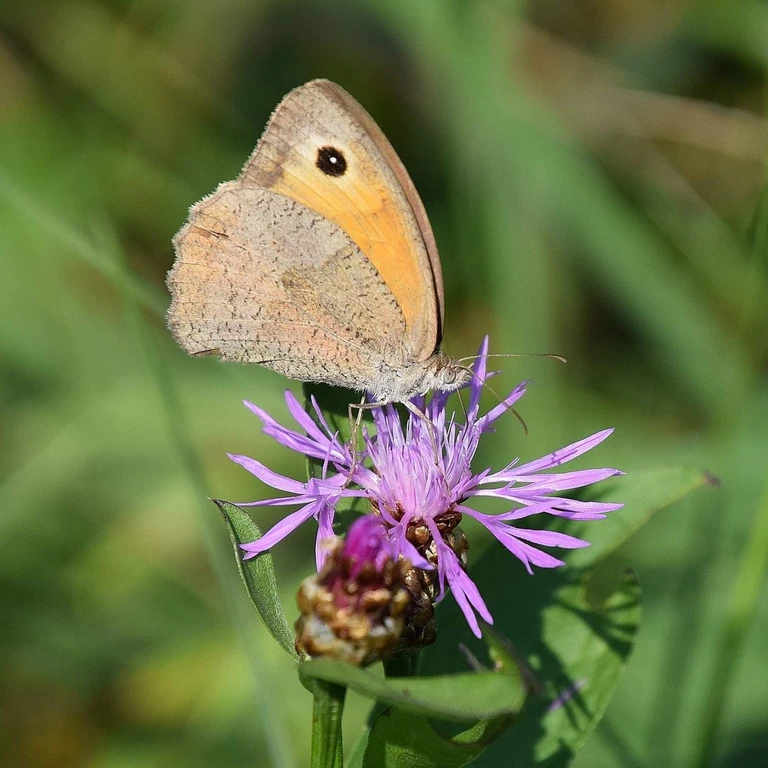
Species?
Maniola jurtina
